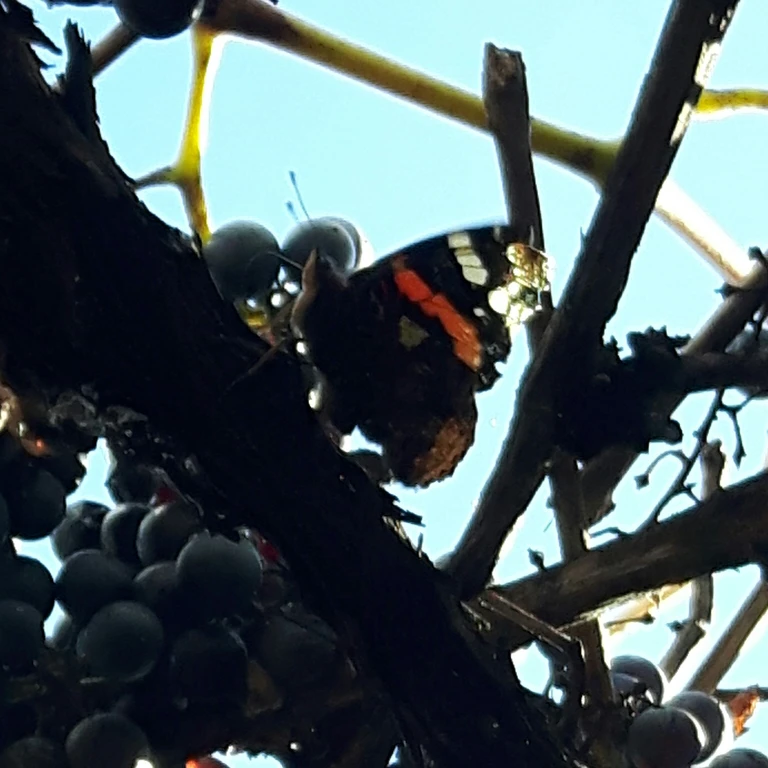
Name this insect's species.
Vanessa atalanta
